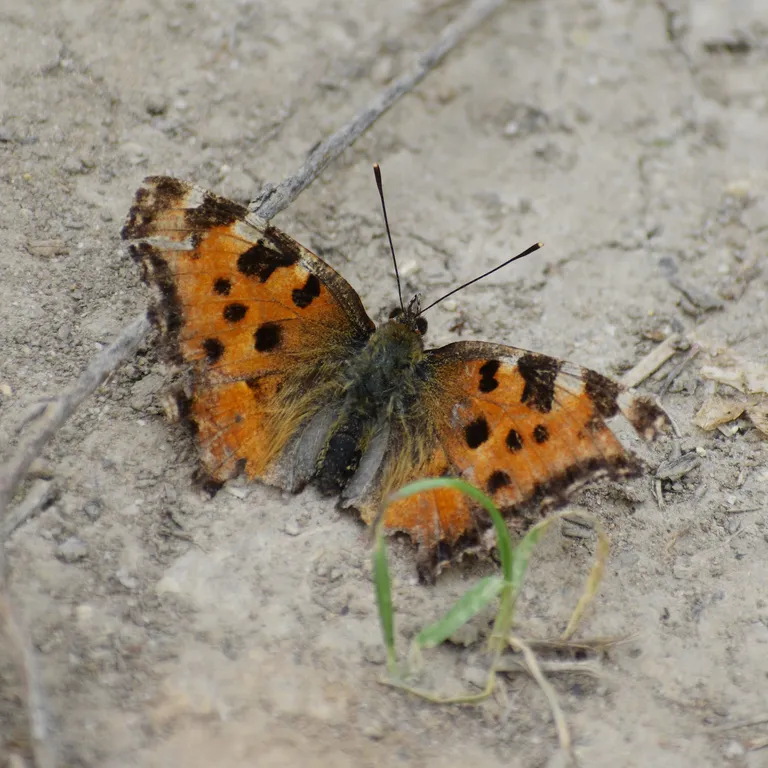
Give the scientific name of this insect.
Nymphalis polychloros
